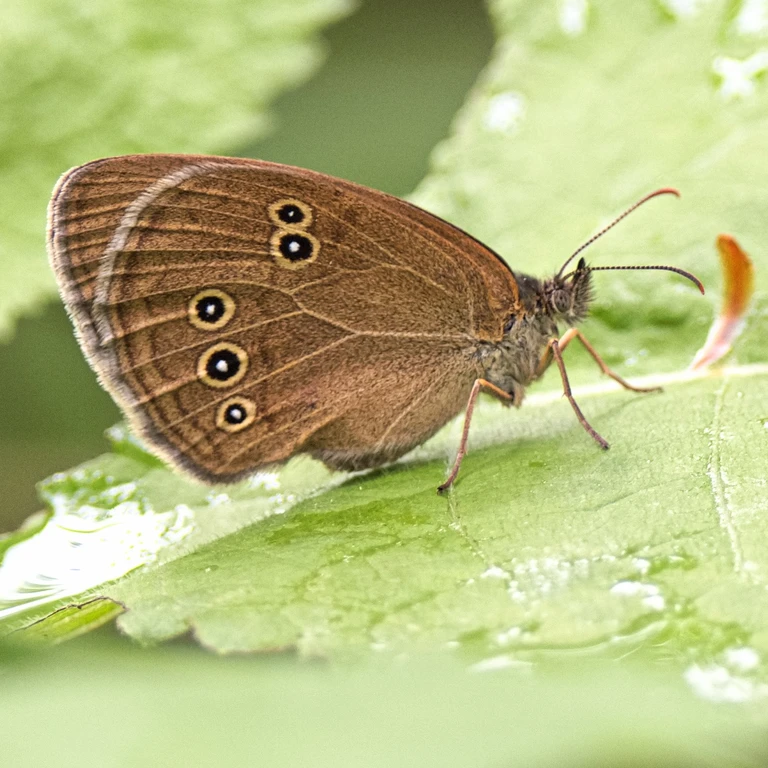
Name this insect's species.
Aphantopus hyperantus
